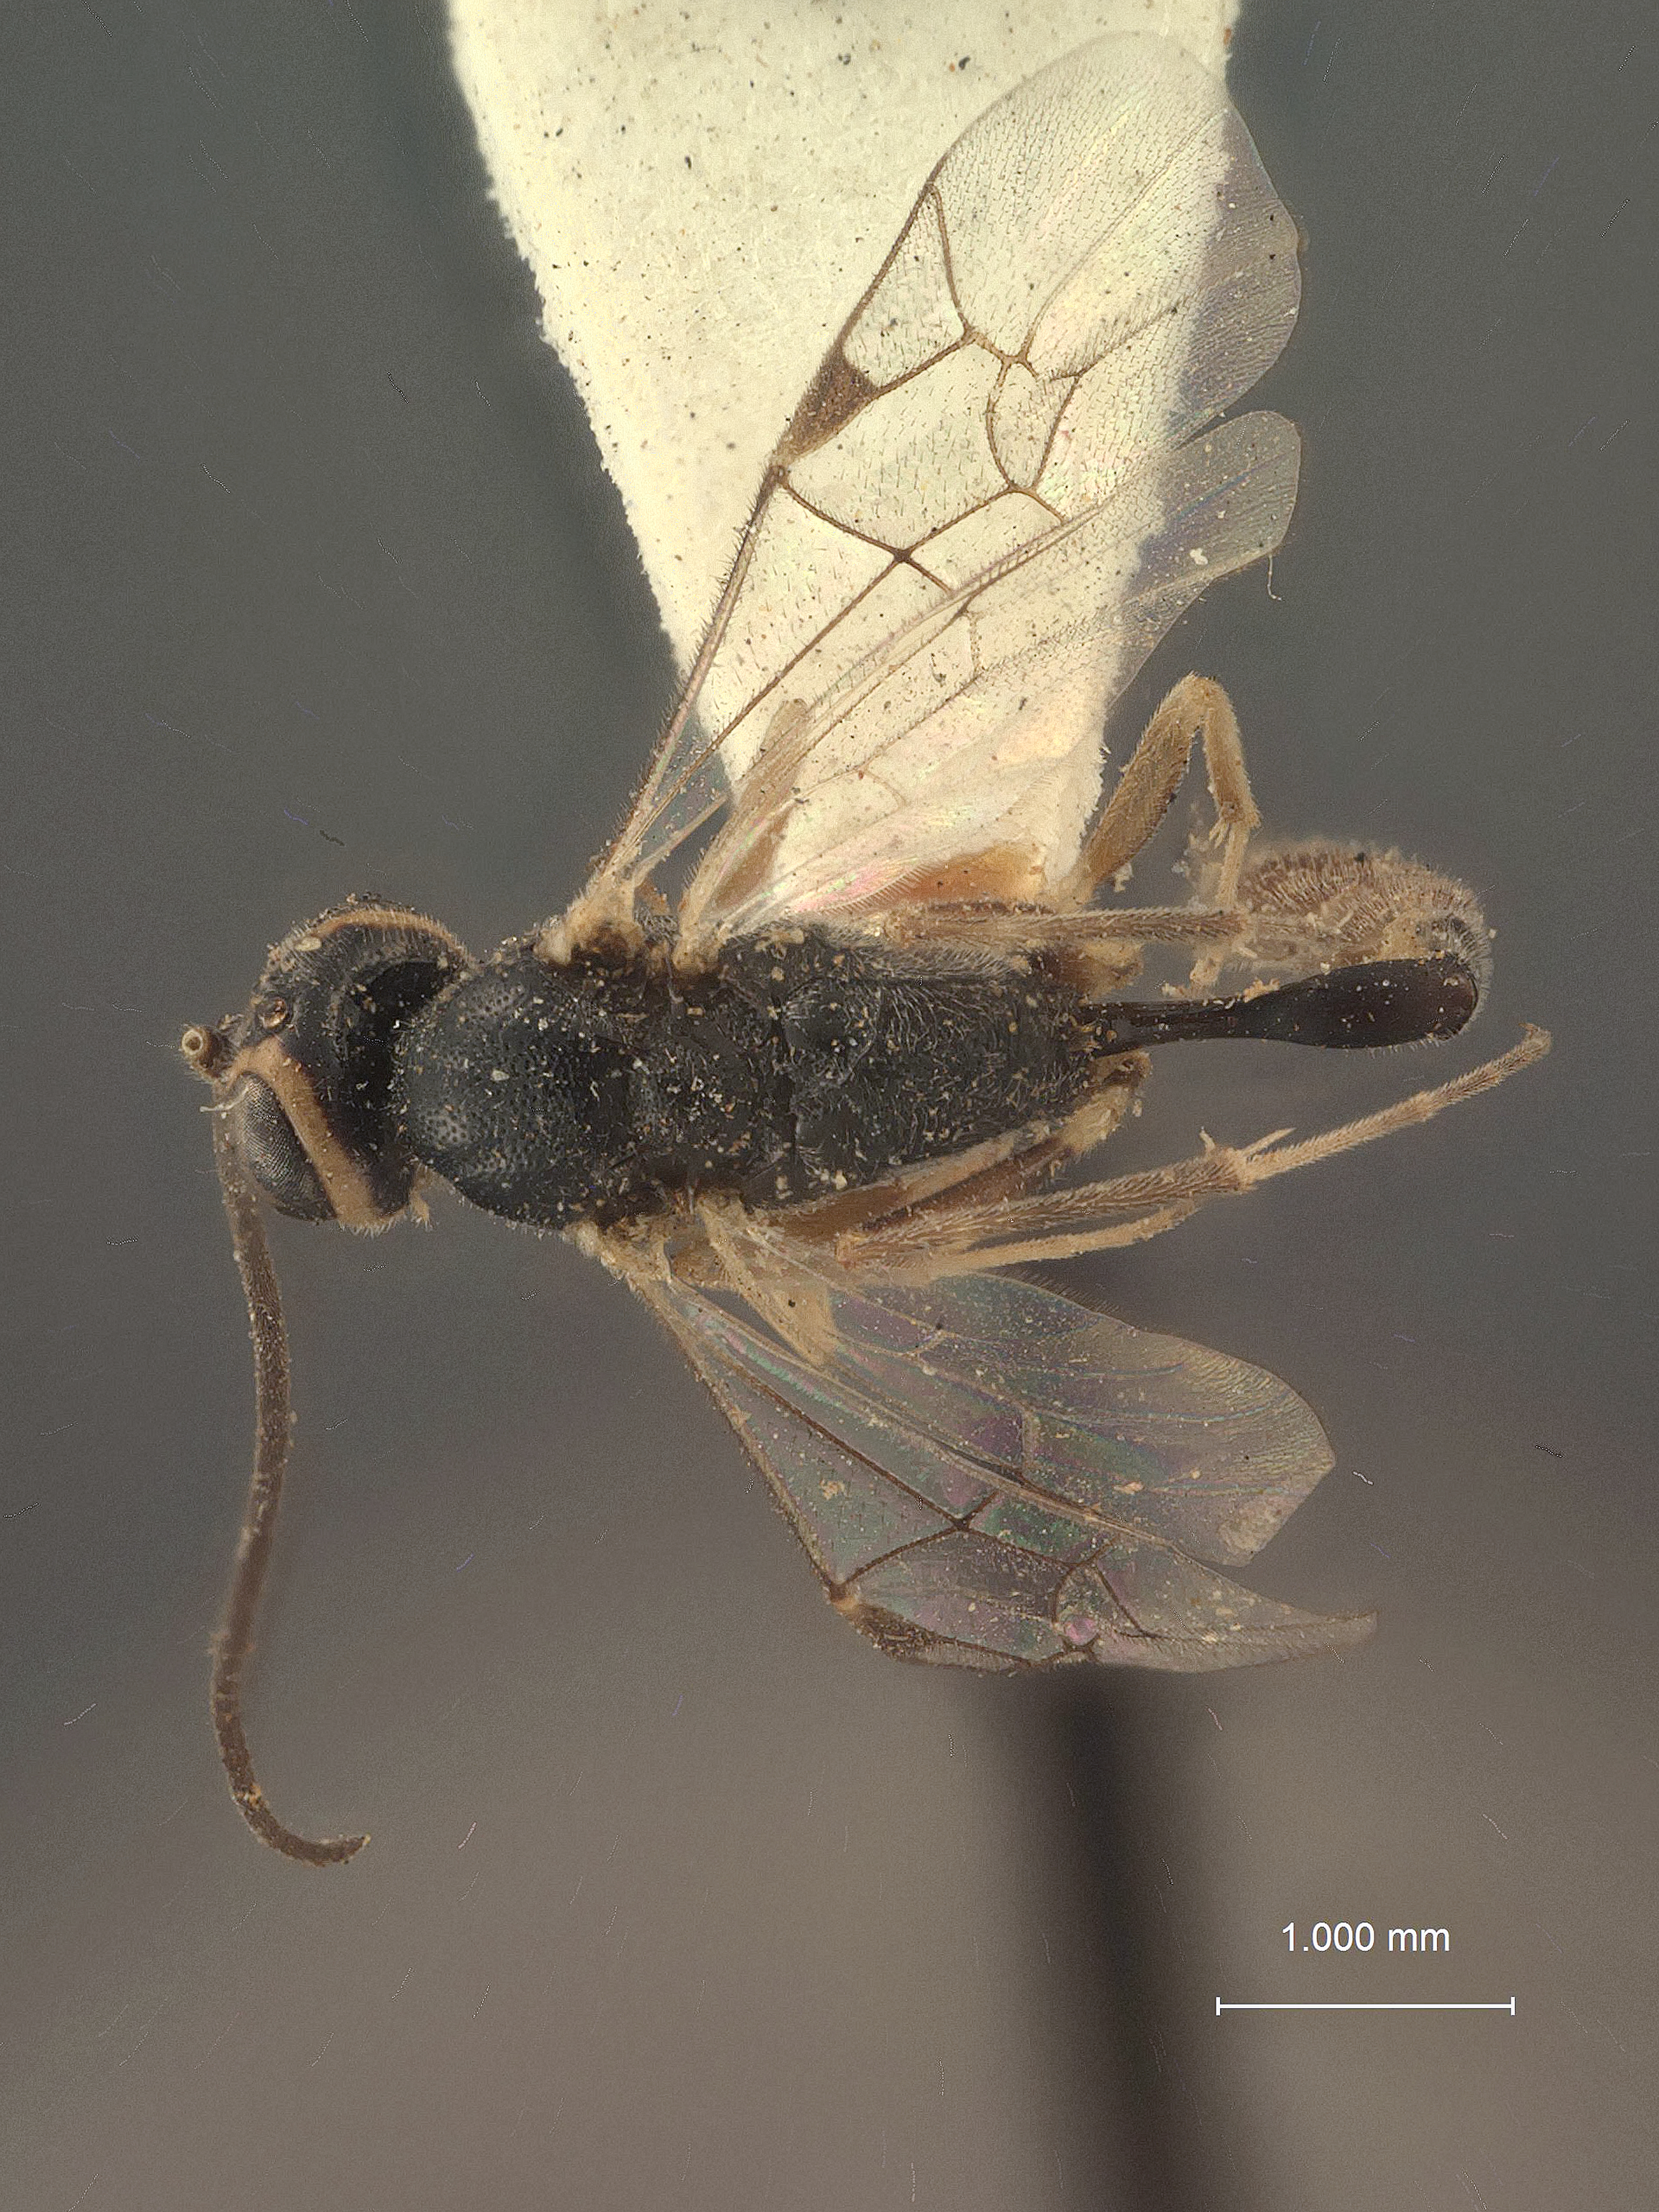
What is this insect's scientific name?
Cremastus rohweri
